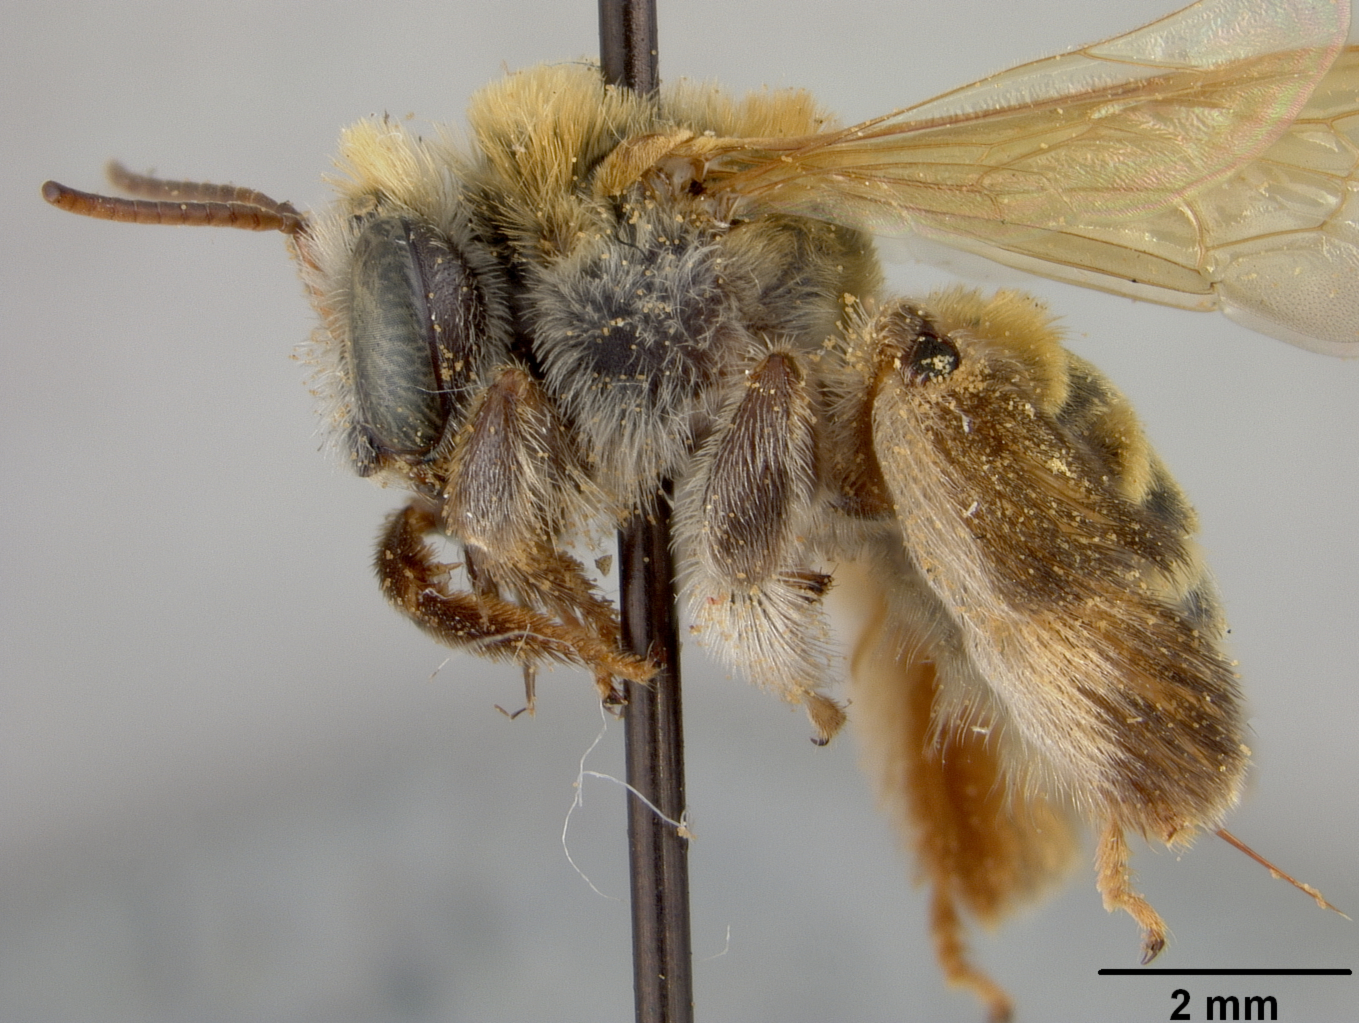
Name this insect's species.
Exomalopsis diversipes
